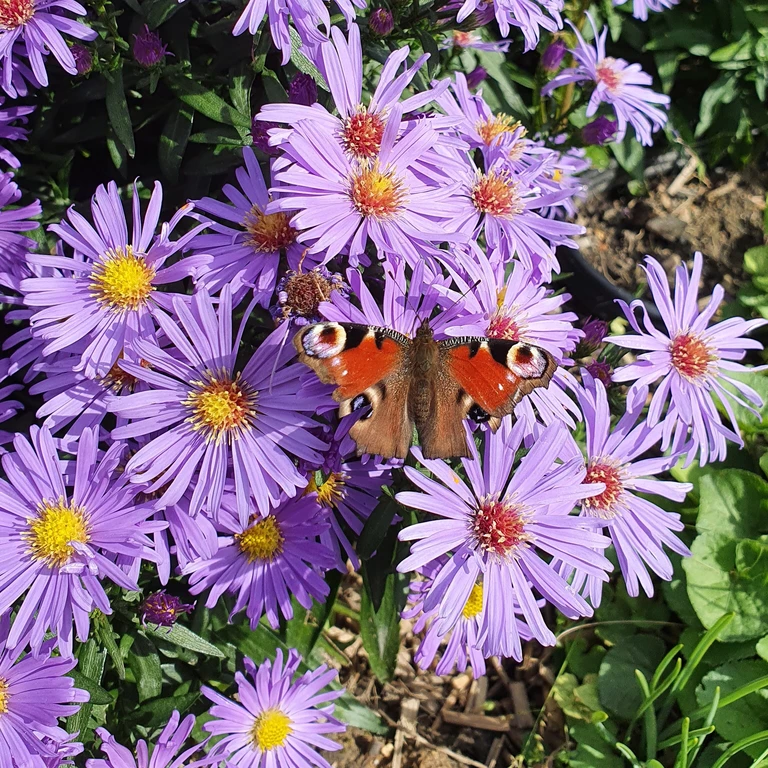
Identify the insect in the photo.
Aglais io
